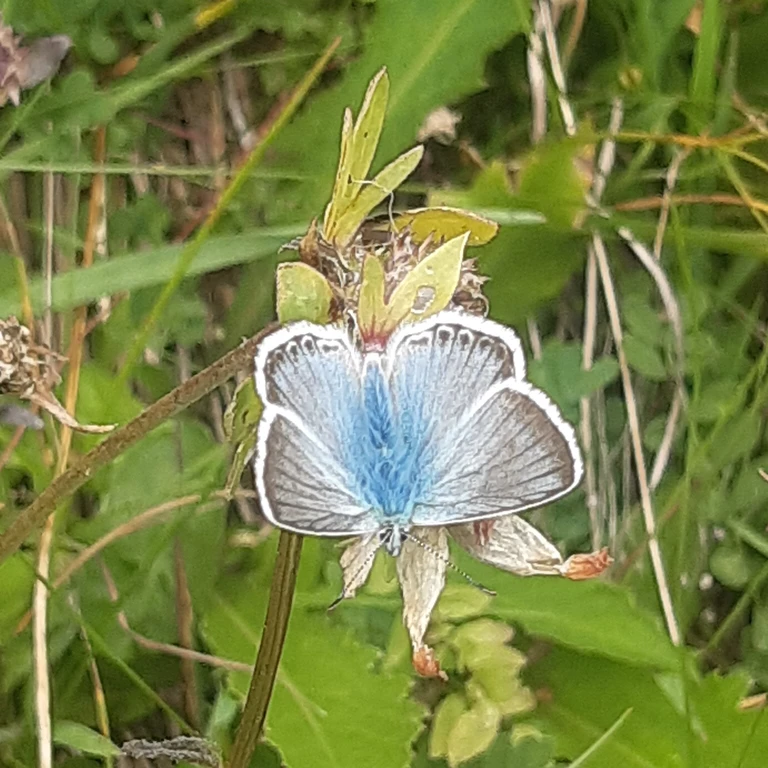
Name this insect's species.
Lysandra coridon
